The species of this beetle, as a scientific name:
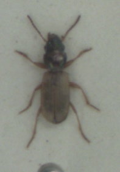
Bembidion laterale
